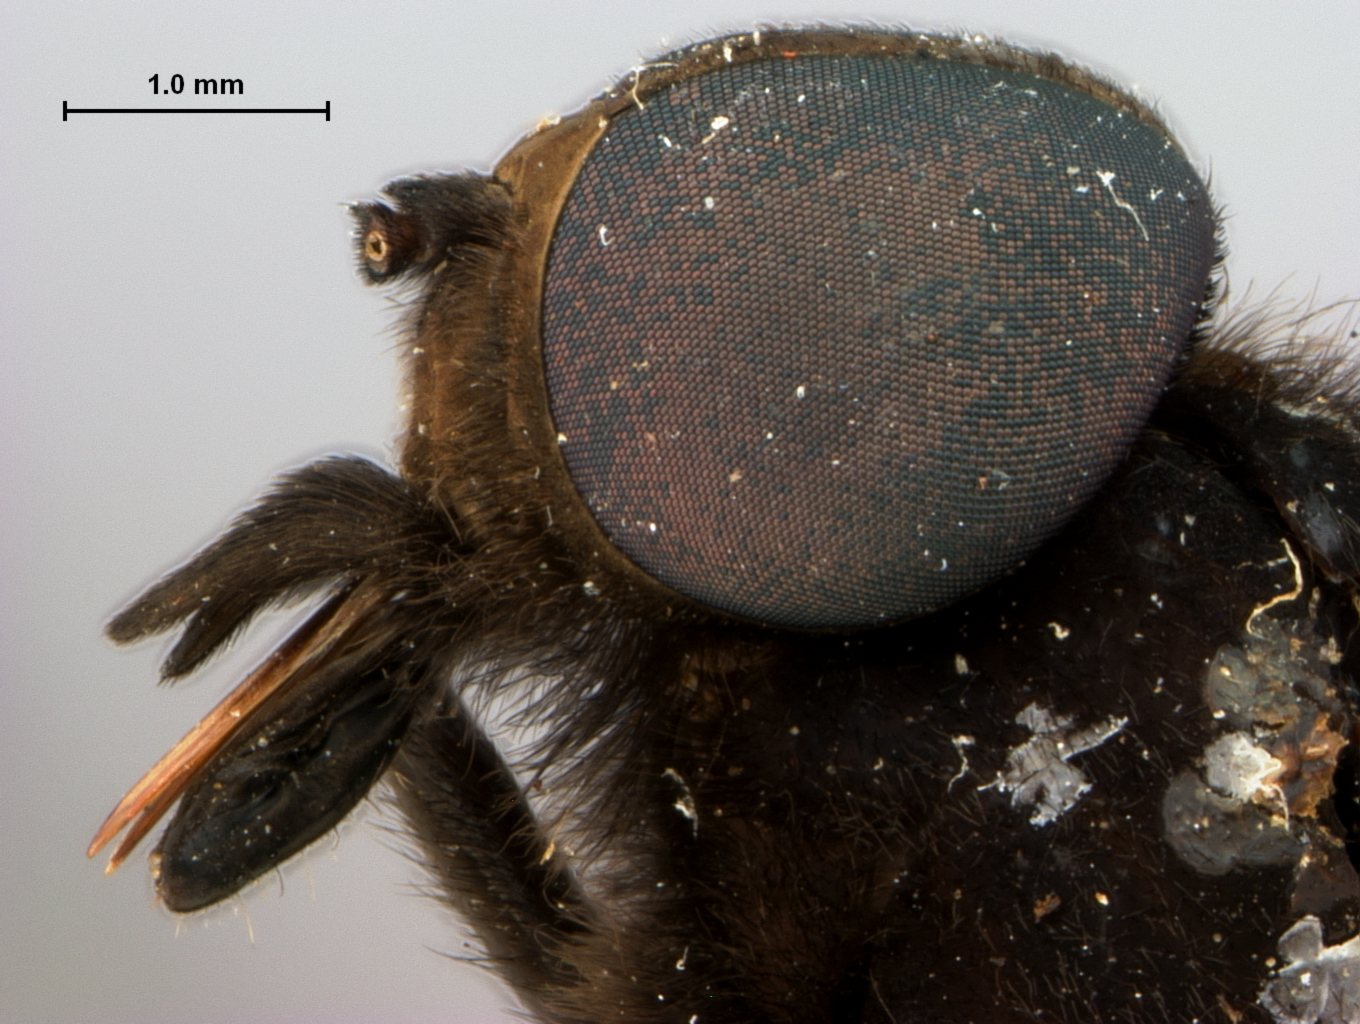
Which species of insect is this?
Cydistomyia crepuscularis
